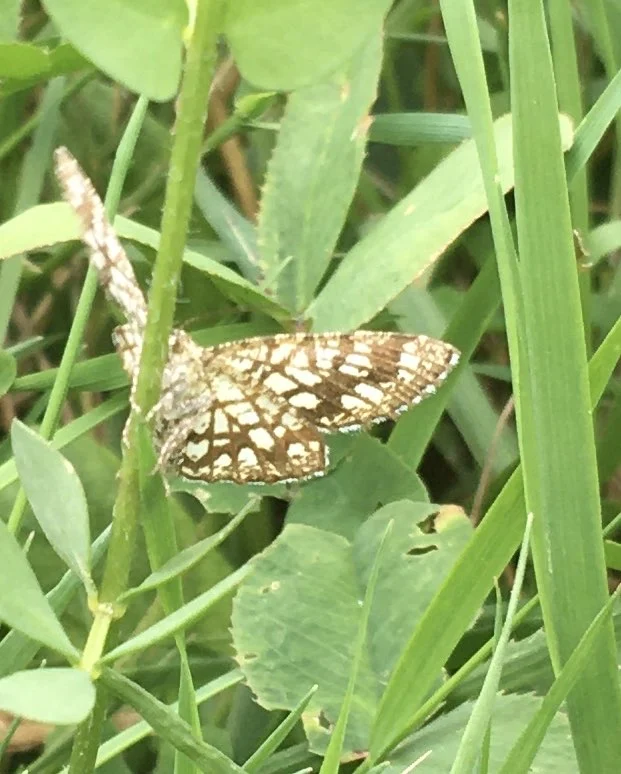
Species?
Chiasmia clathrata
